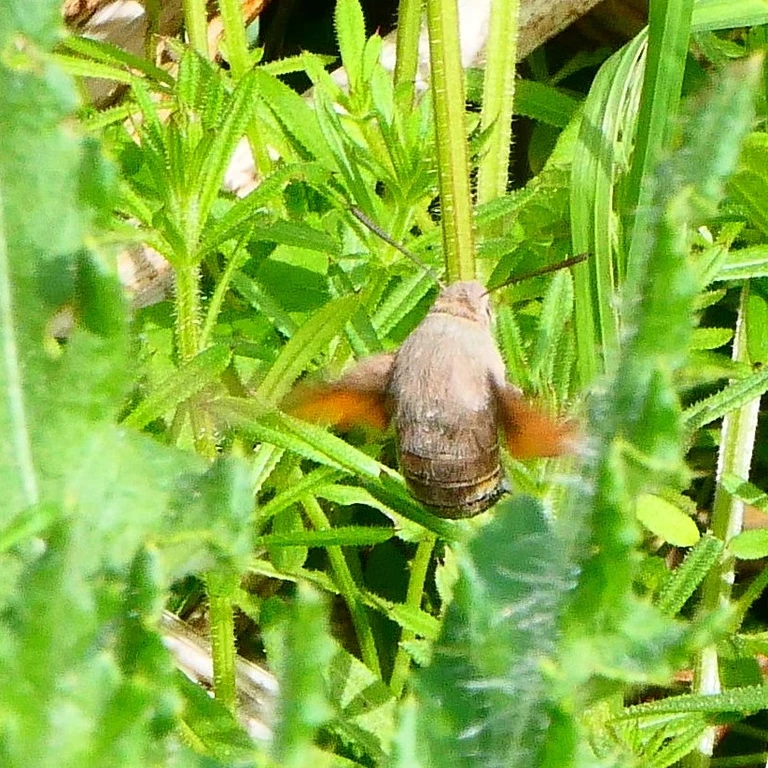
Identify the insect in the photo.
Macroglossum stellatarum
